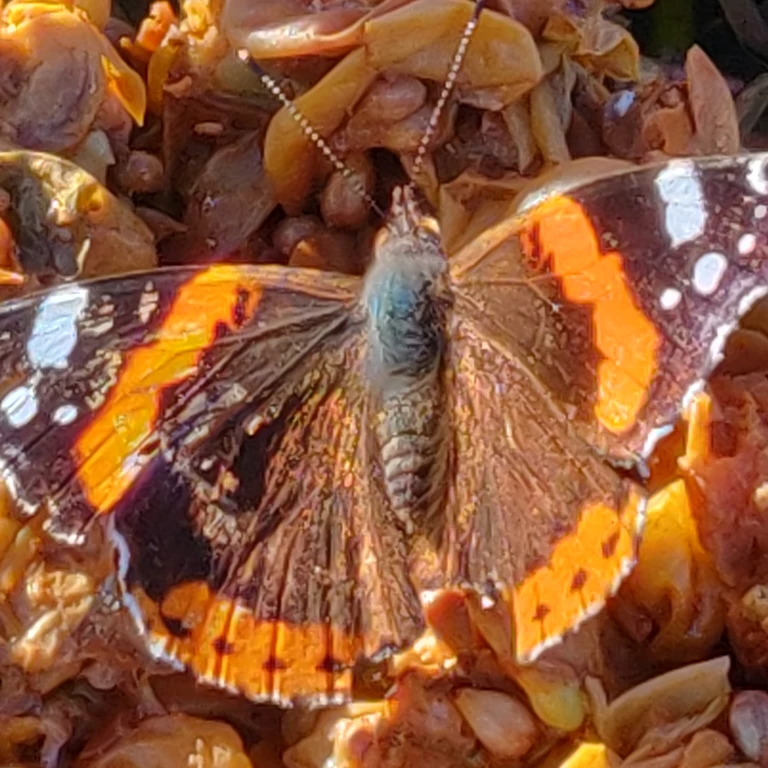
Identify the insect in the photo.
Vanessa atalanta
